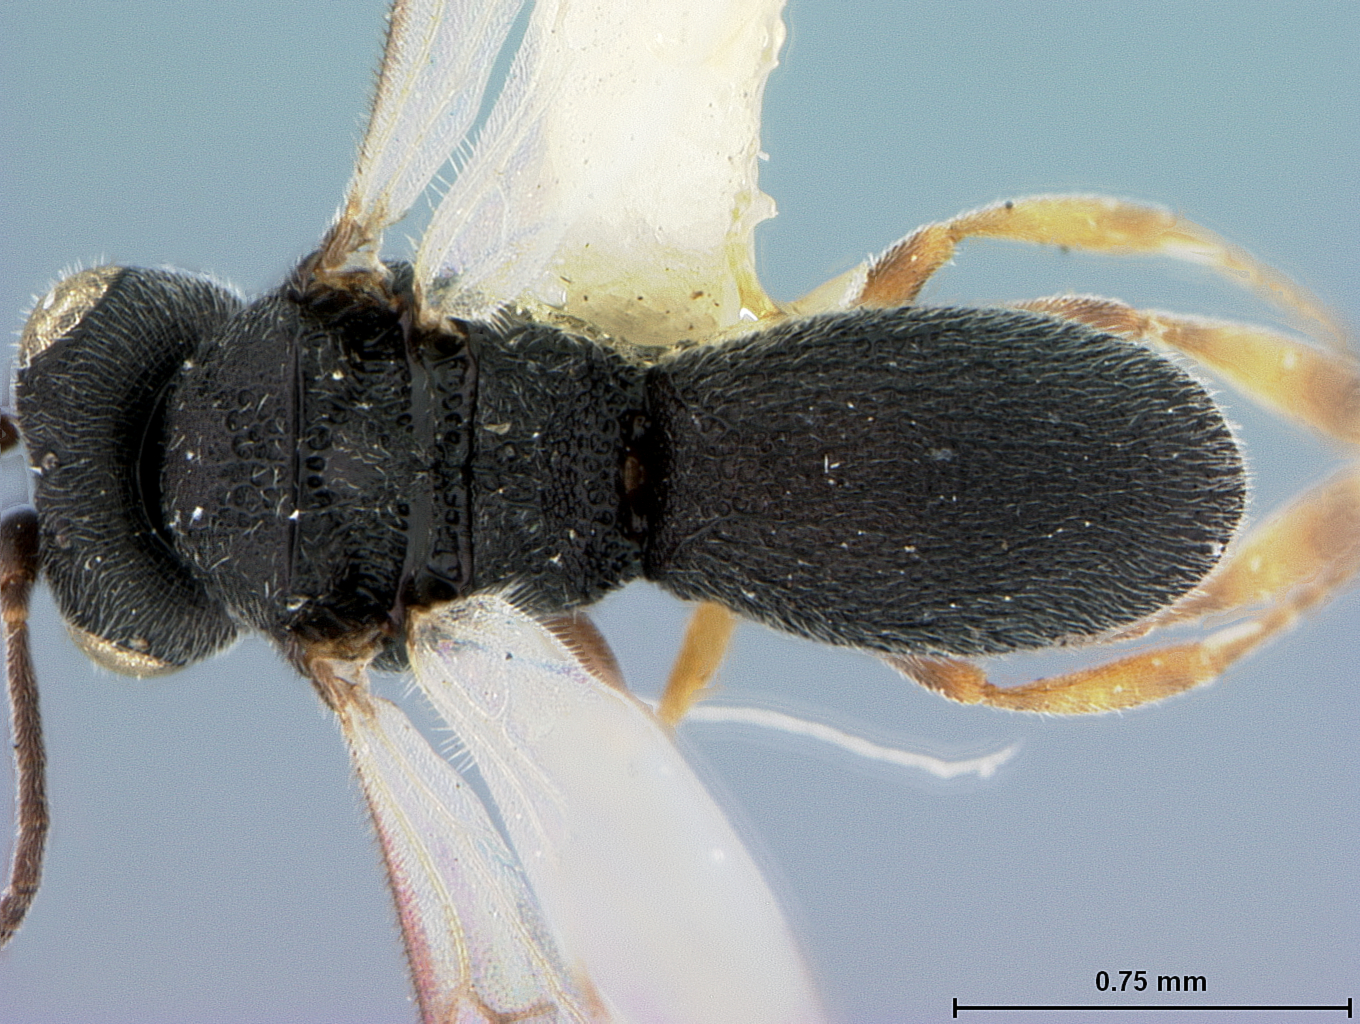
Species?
Chelonus keiferiae
